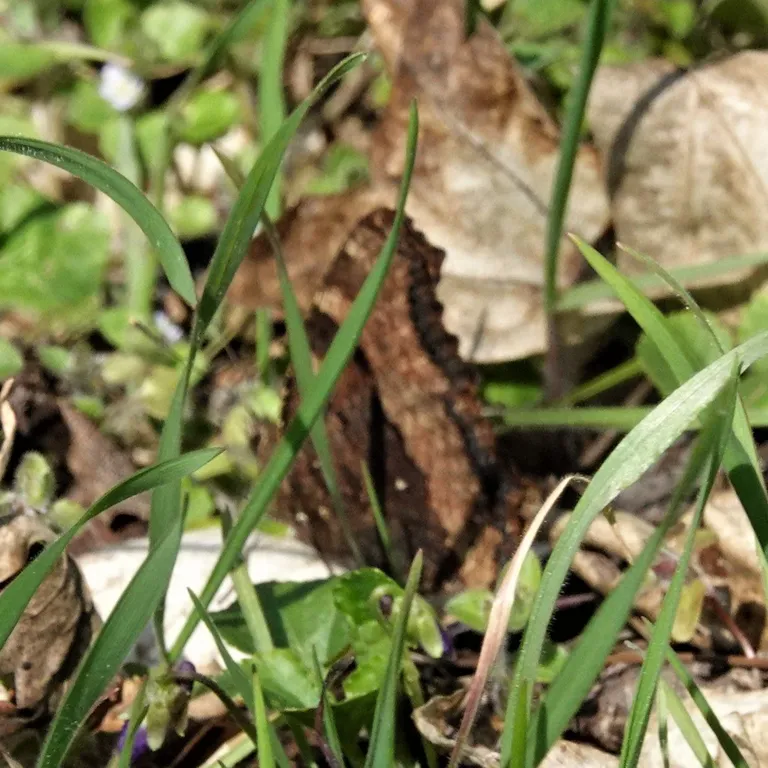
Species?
Nymphalis polychloros
